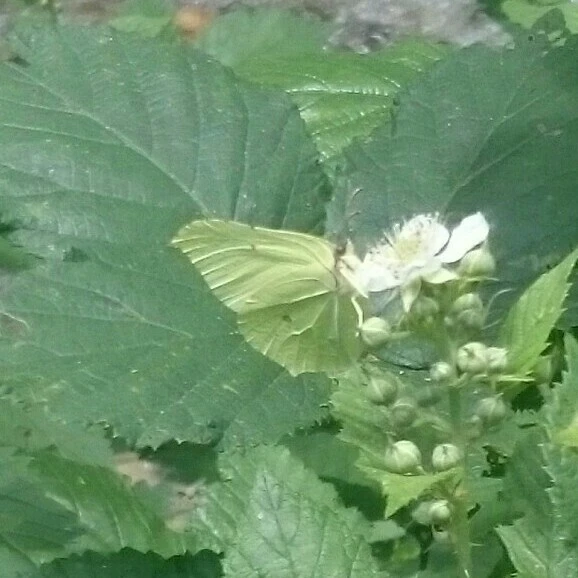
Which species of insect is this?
Gonepteryx rhamni
